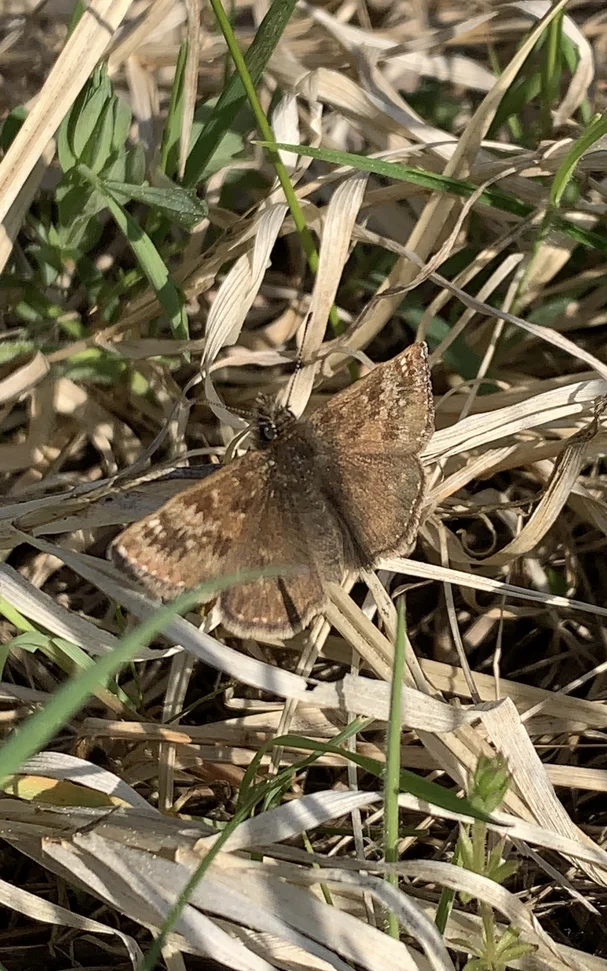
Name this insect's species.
Erynnis tages
